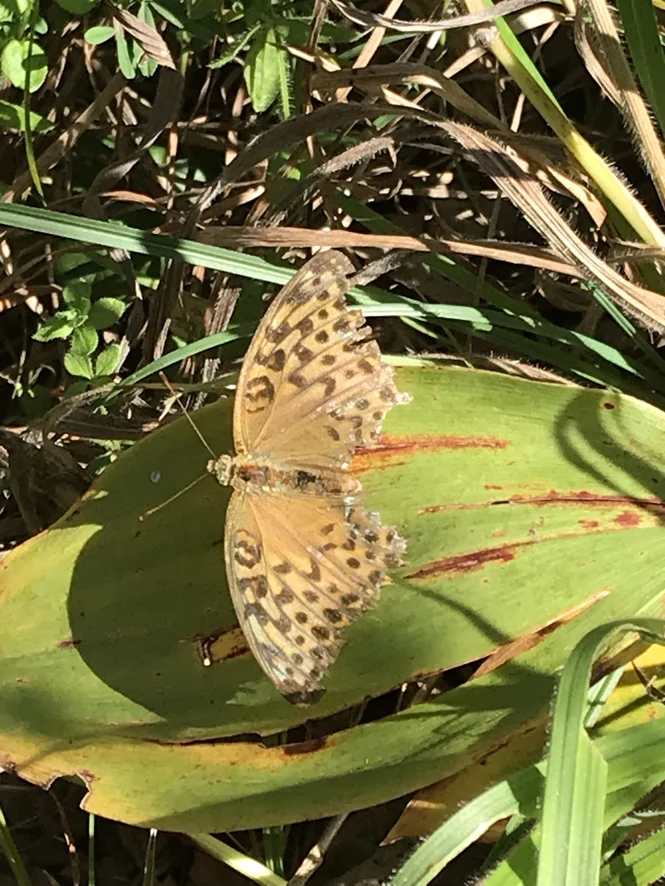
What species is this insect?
Argynnis paphia
